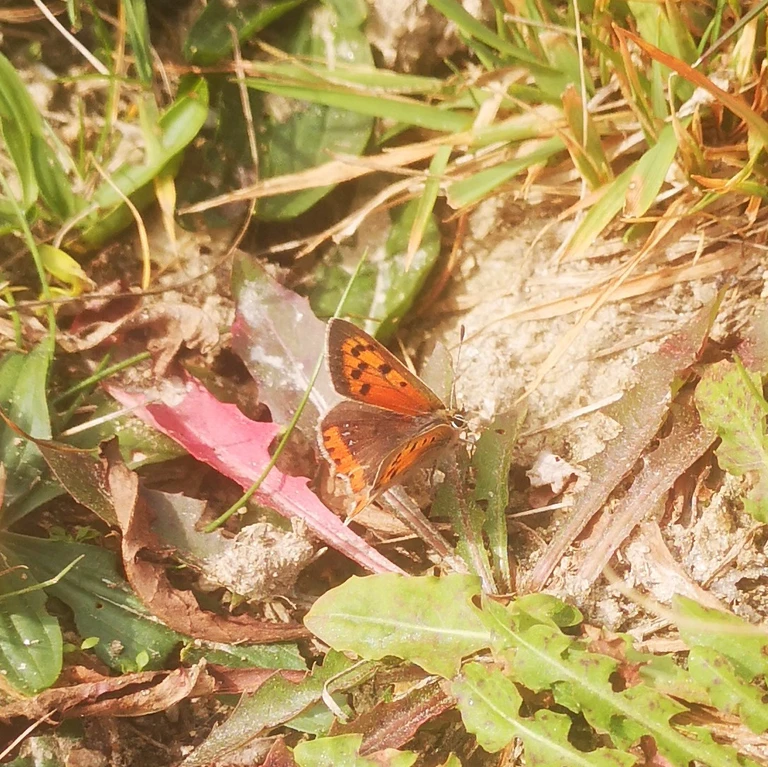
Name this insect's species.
Lycaena phlaeas
